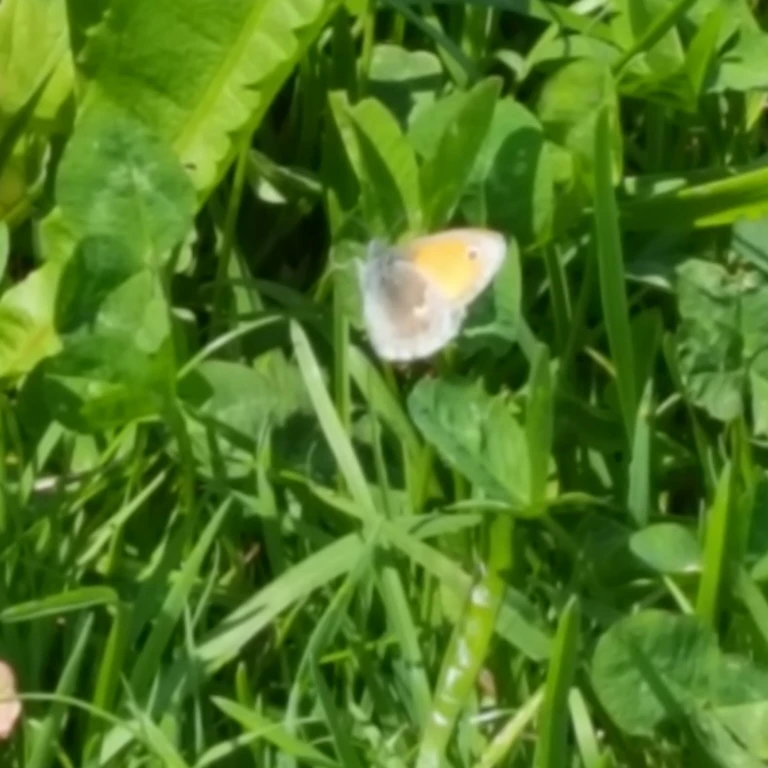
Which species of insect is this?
Coenonympha pamphilus
